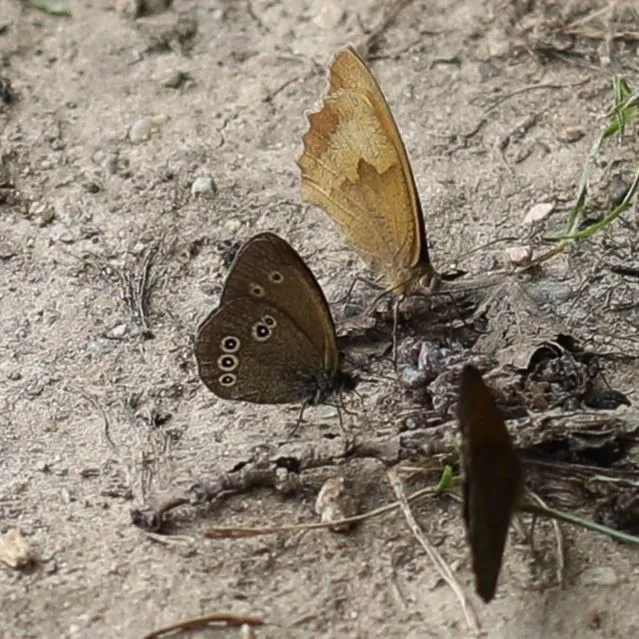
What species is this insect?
Aphantopus hyperantus
